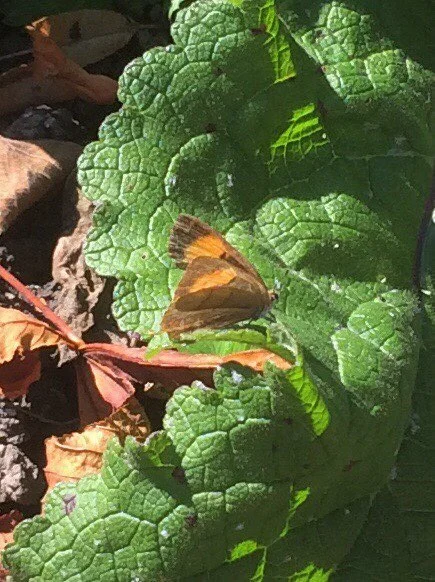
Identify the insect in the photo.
Thecla betulae
